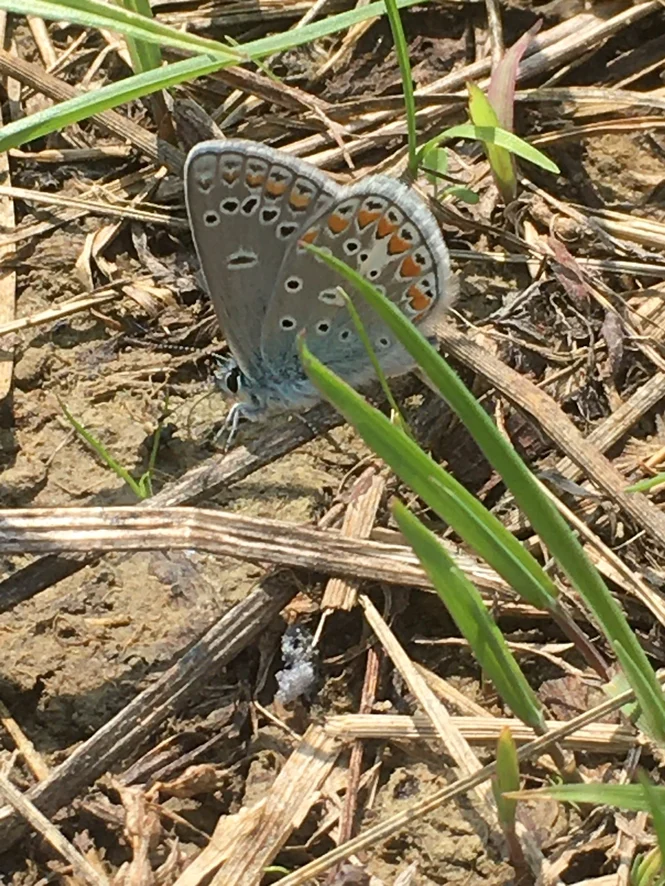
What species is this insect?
Polyommatus thersites
